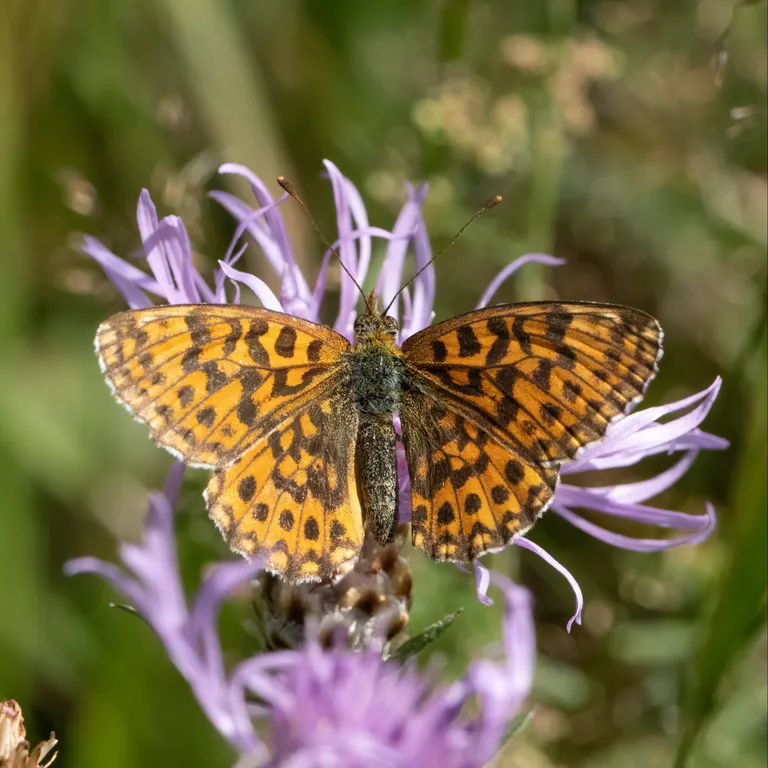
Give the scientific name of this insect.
Boloria dia
